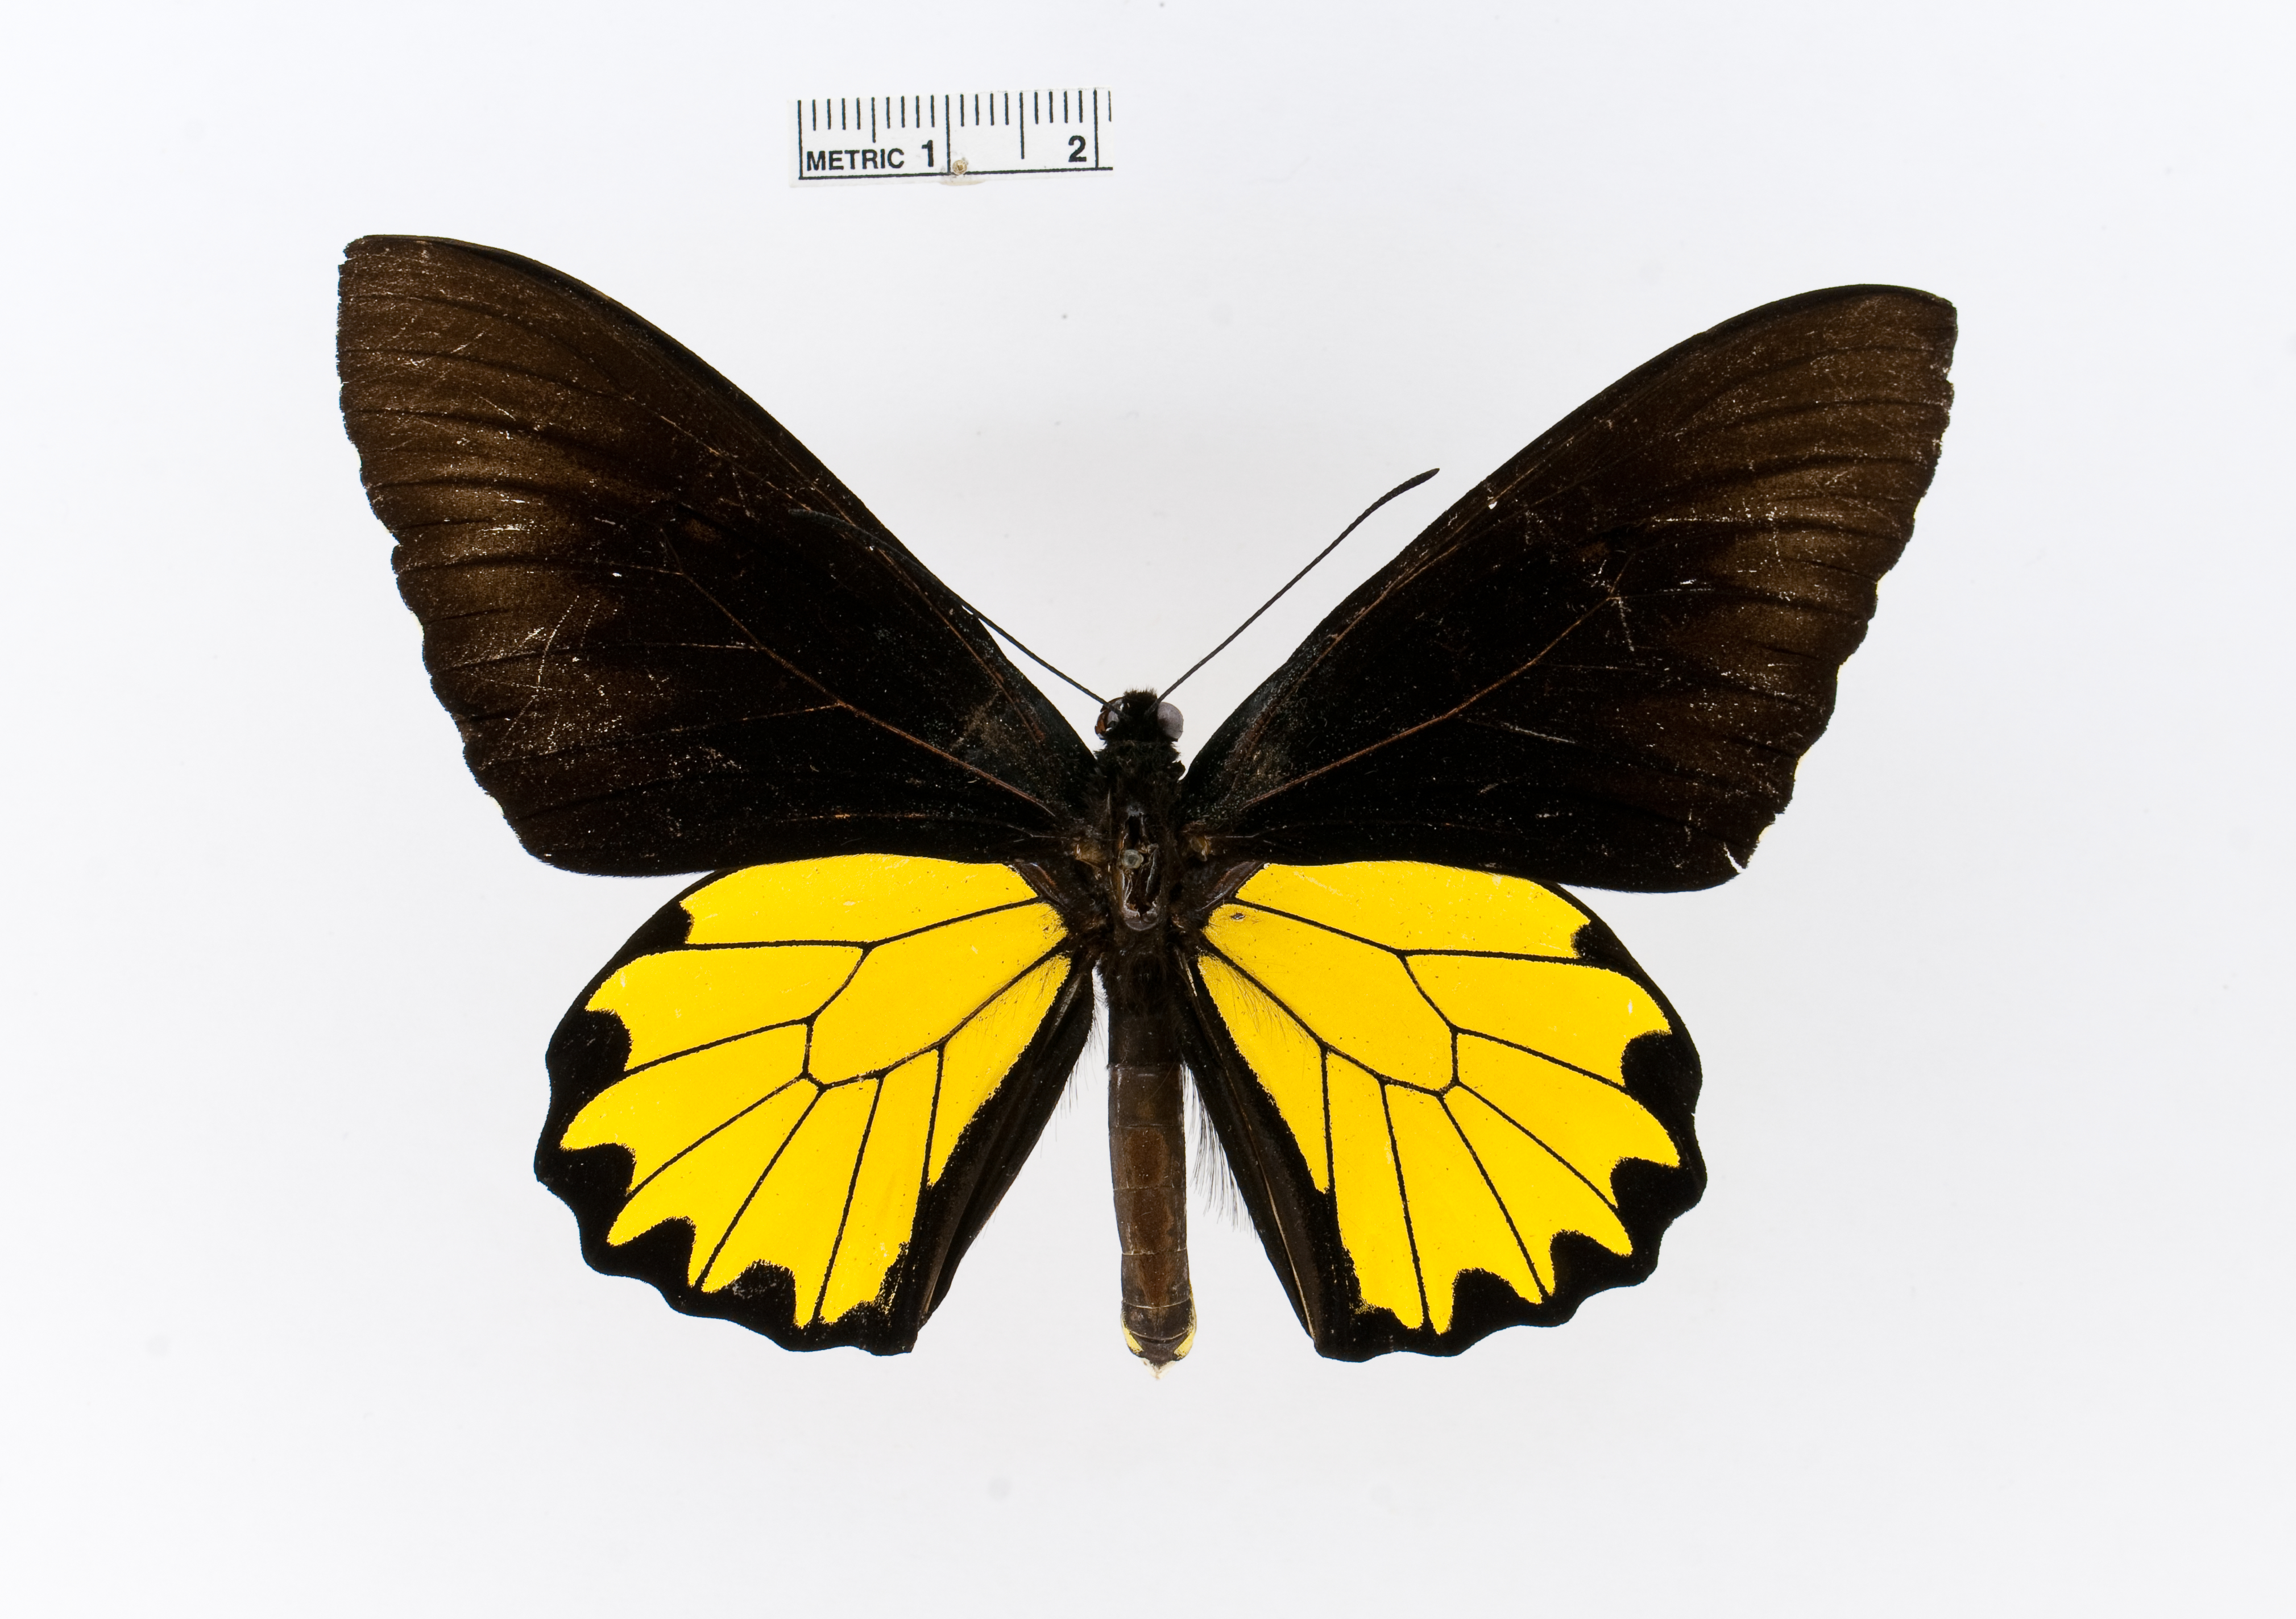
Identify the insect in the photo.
Troides andromache
